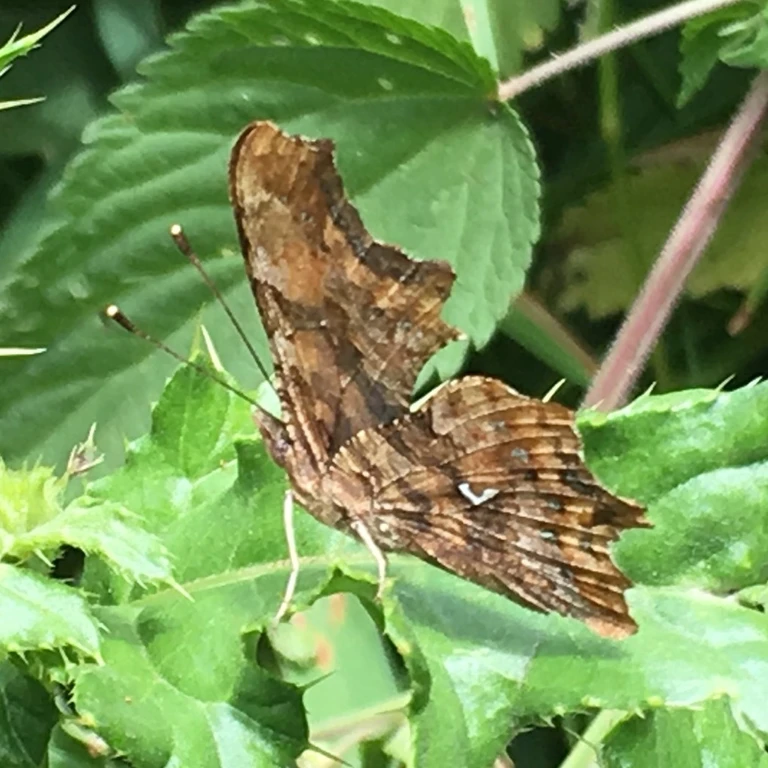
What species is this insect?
Polygonia c-album
